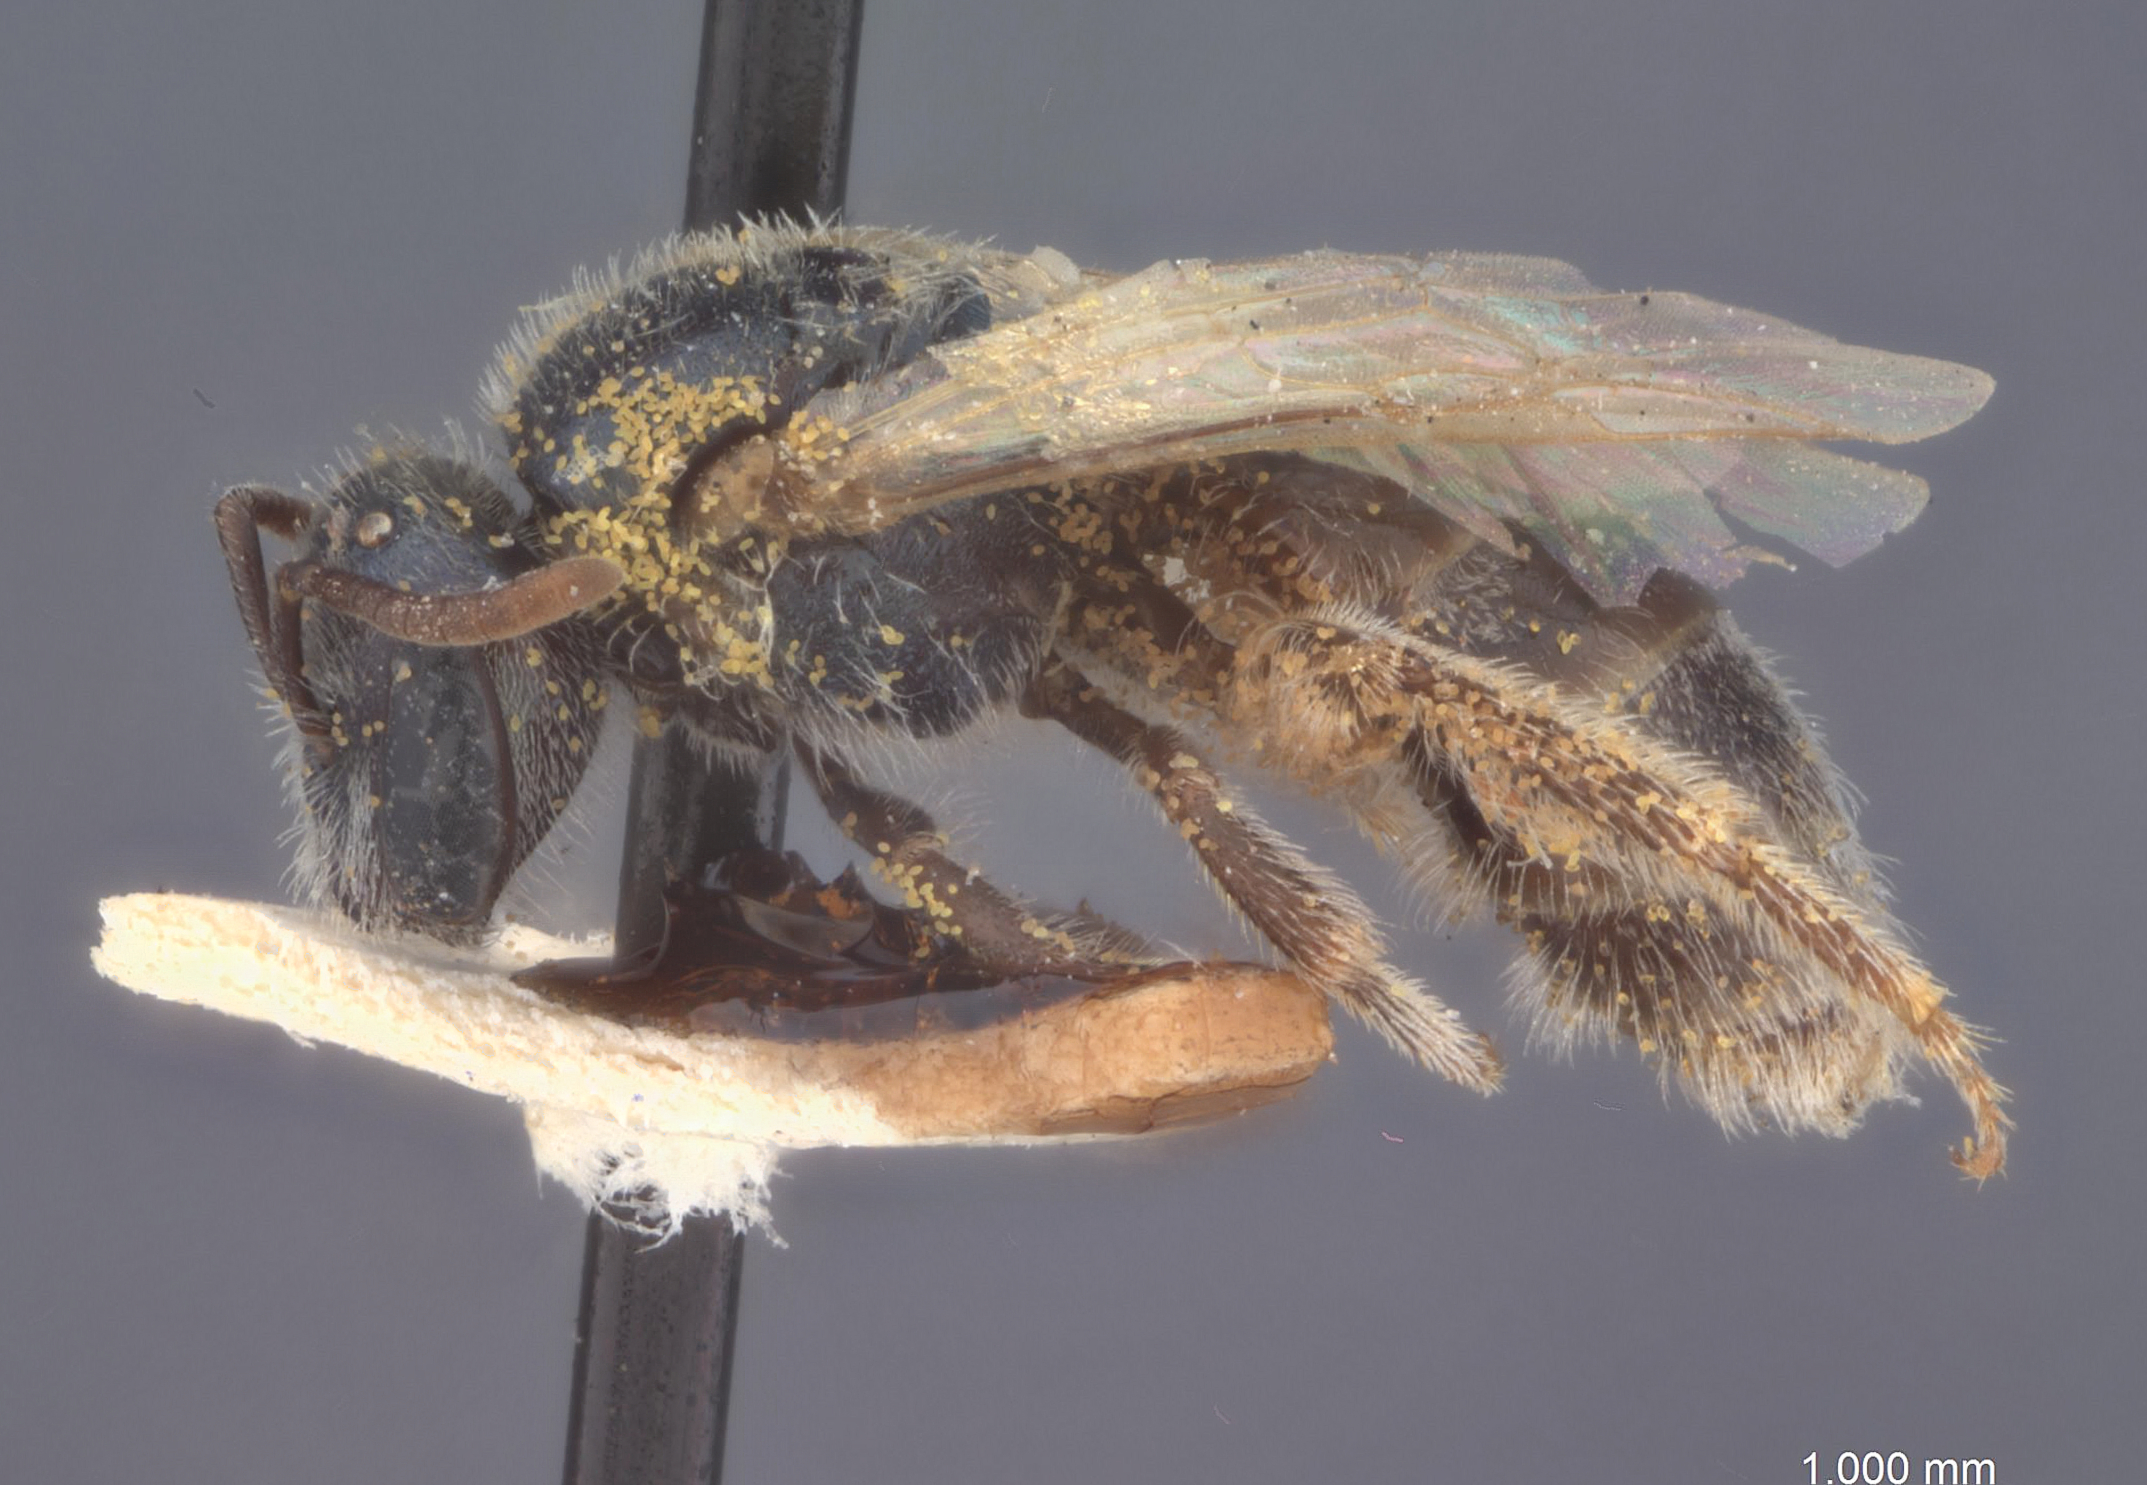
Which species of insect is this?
Halictus politissimus
